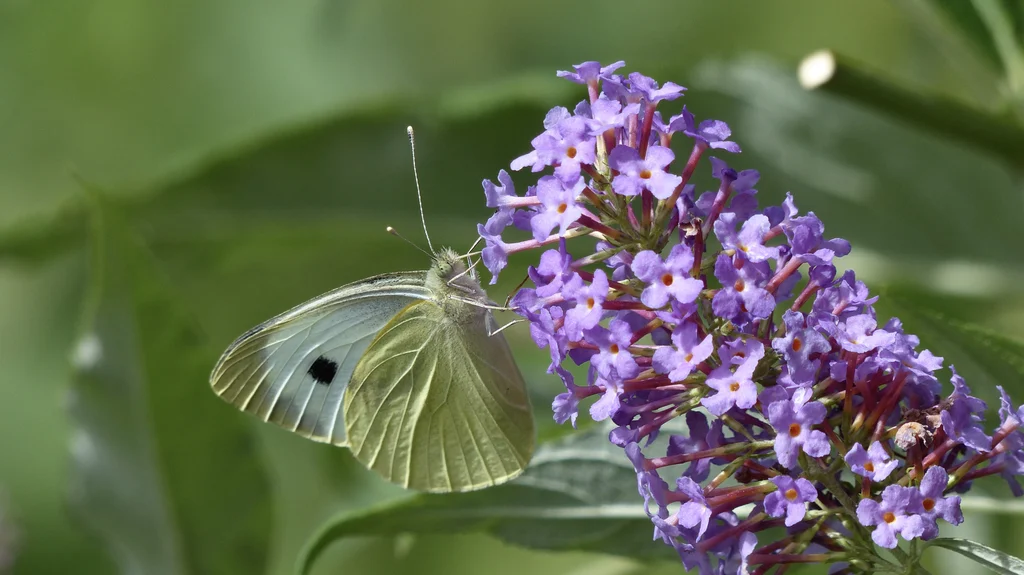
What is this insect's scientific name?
Pieris brassicae
